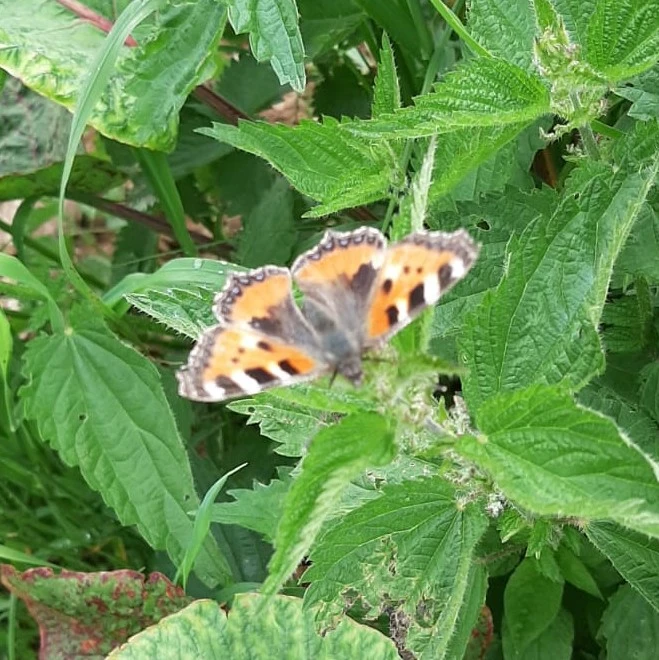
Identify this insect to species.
Aglais urticae
